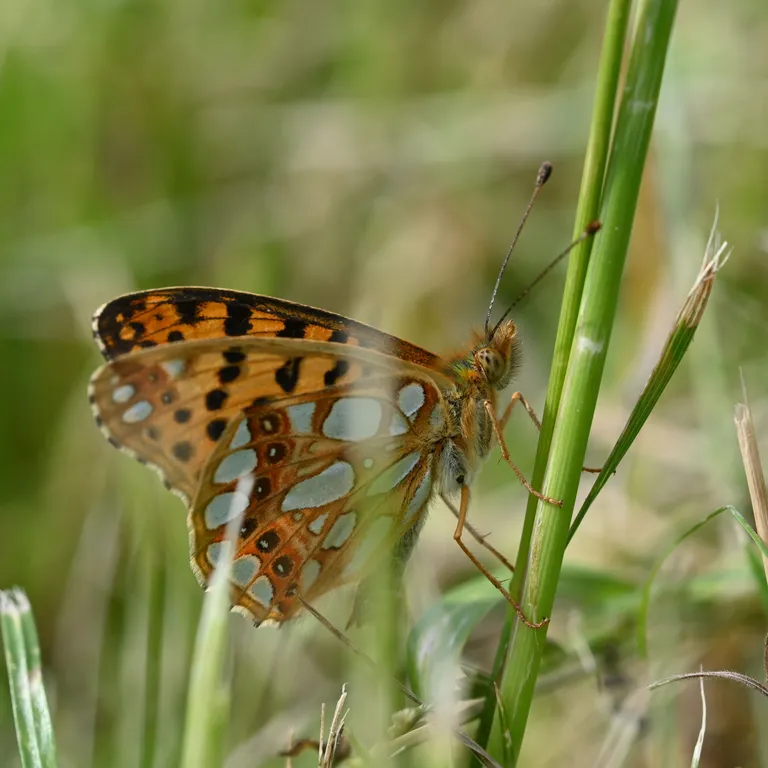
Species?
Issoria lathonia
